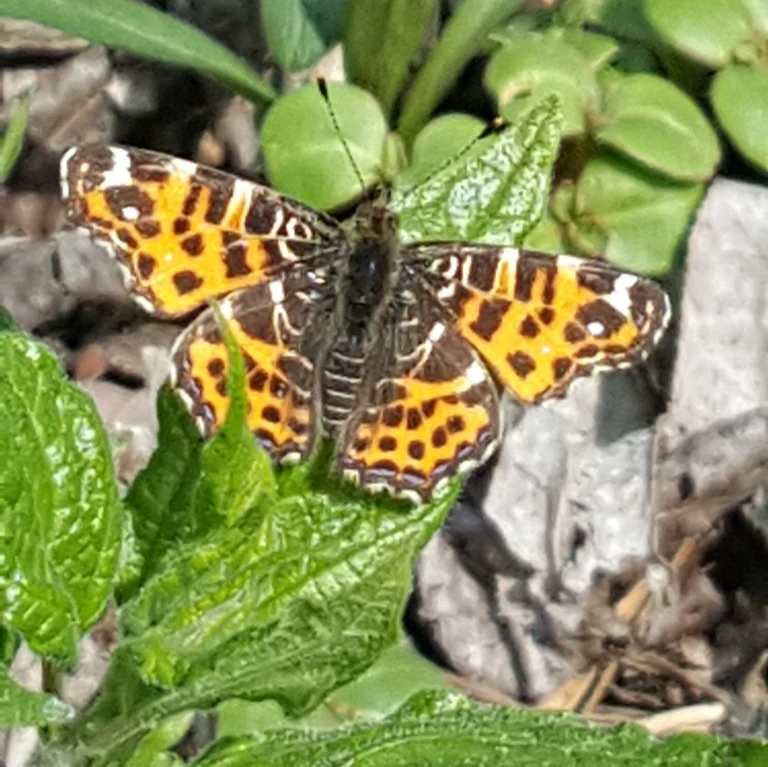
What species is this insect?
Araschnia levana
